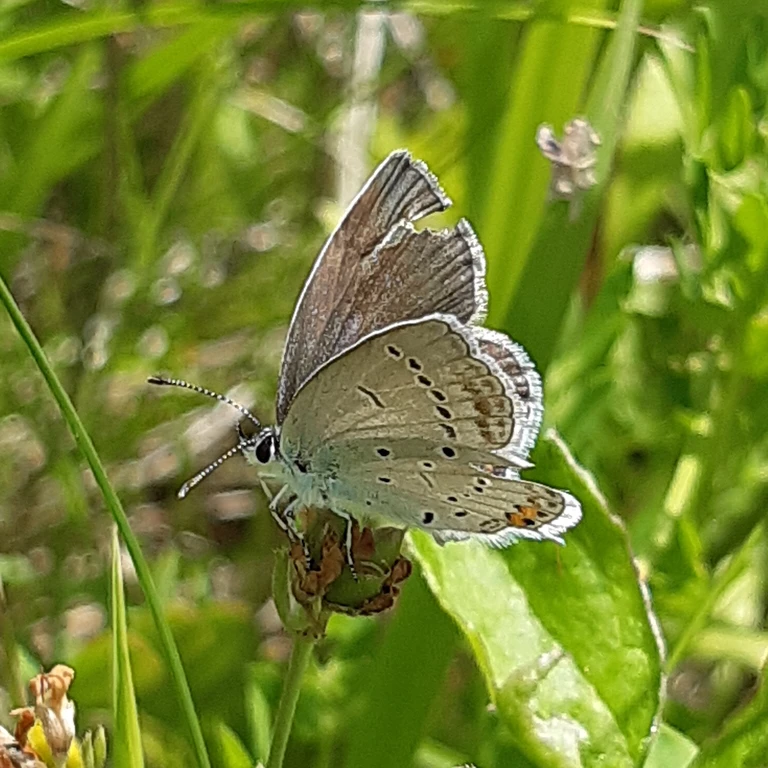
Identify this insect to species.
Cupido argiades (also Elkalyce argiades)
